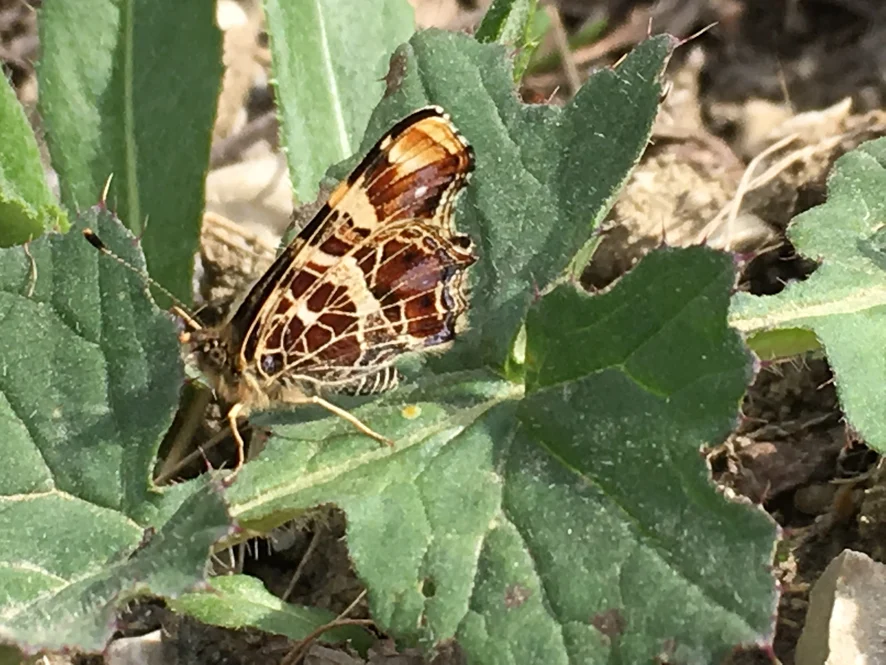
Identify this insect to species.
Araschnia levana
